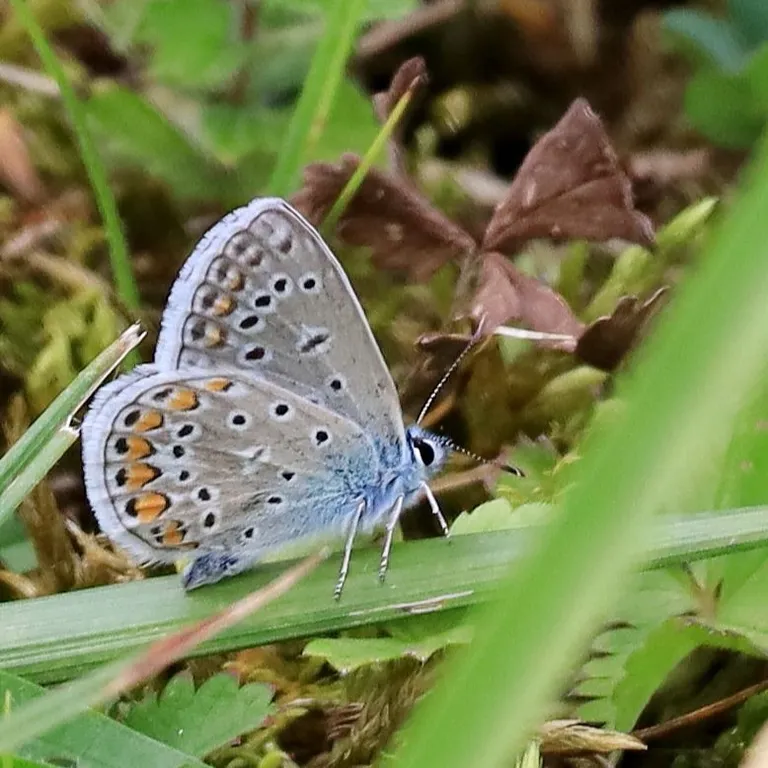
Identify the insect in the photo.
Polyommatus icarus
